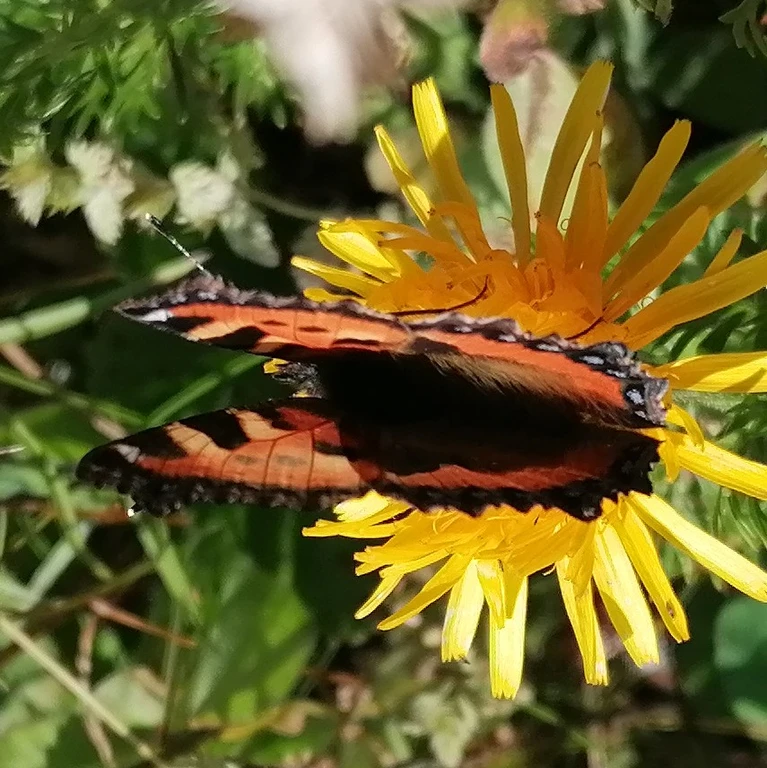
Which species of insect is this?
Aglais urticae
